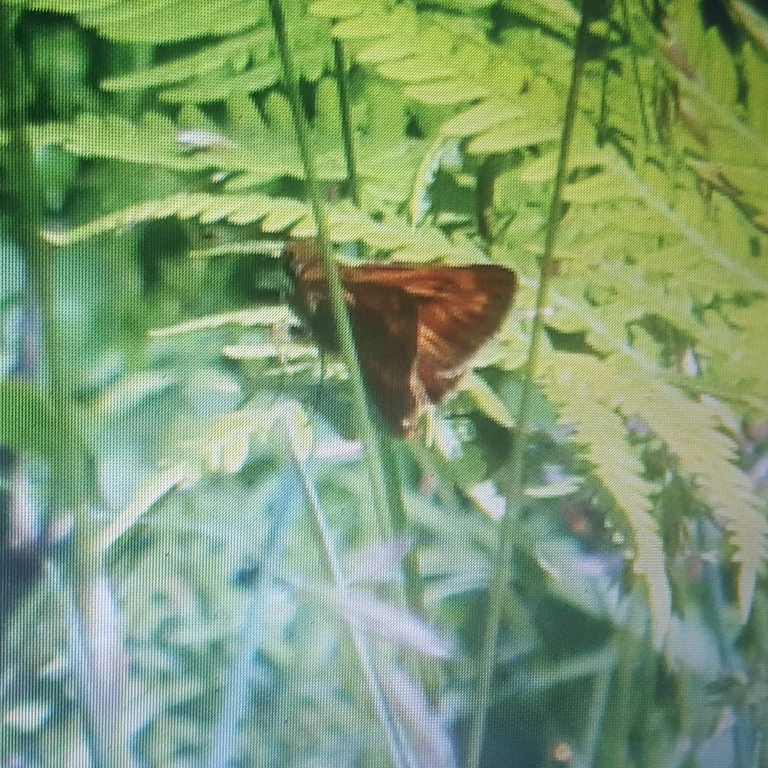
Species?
Ochlodes sylvanus (also Ochlodes venata)
